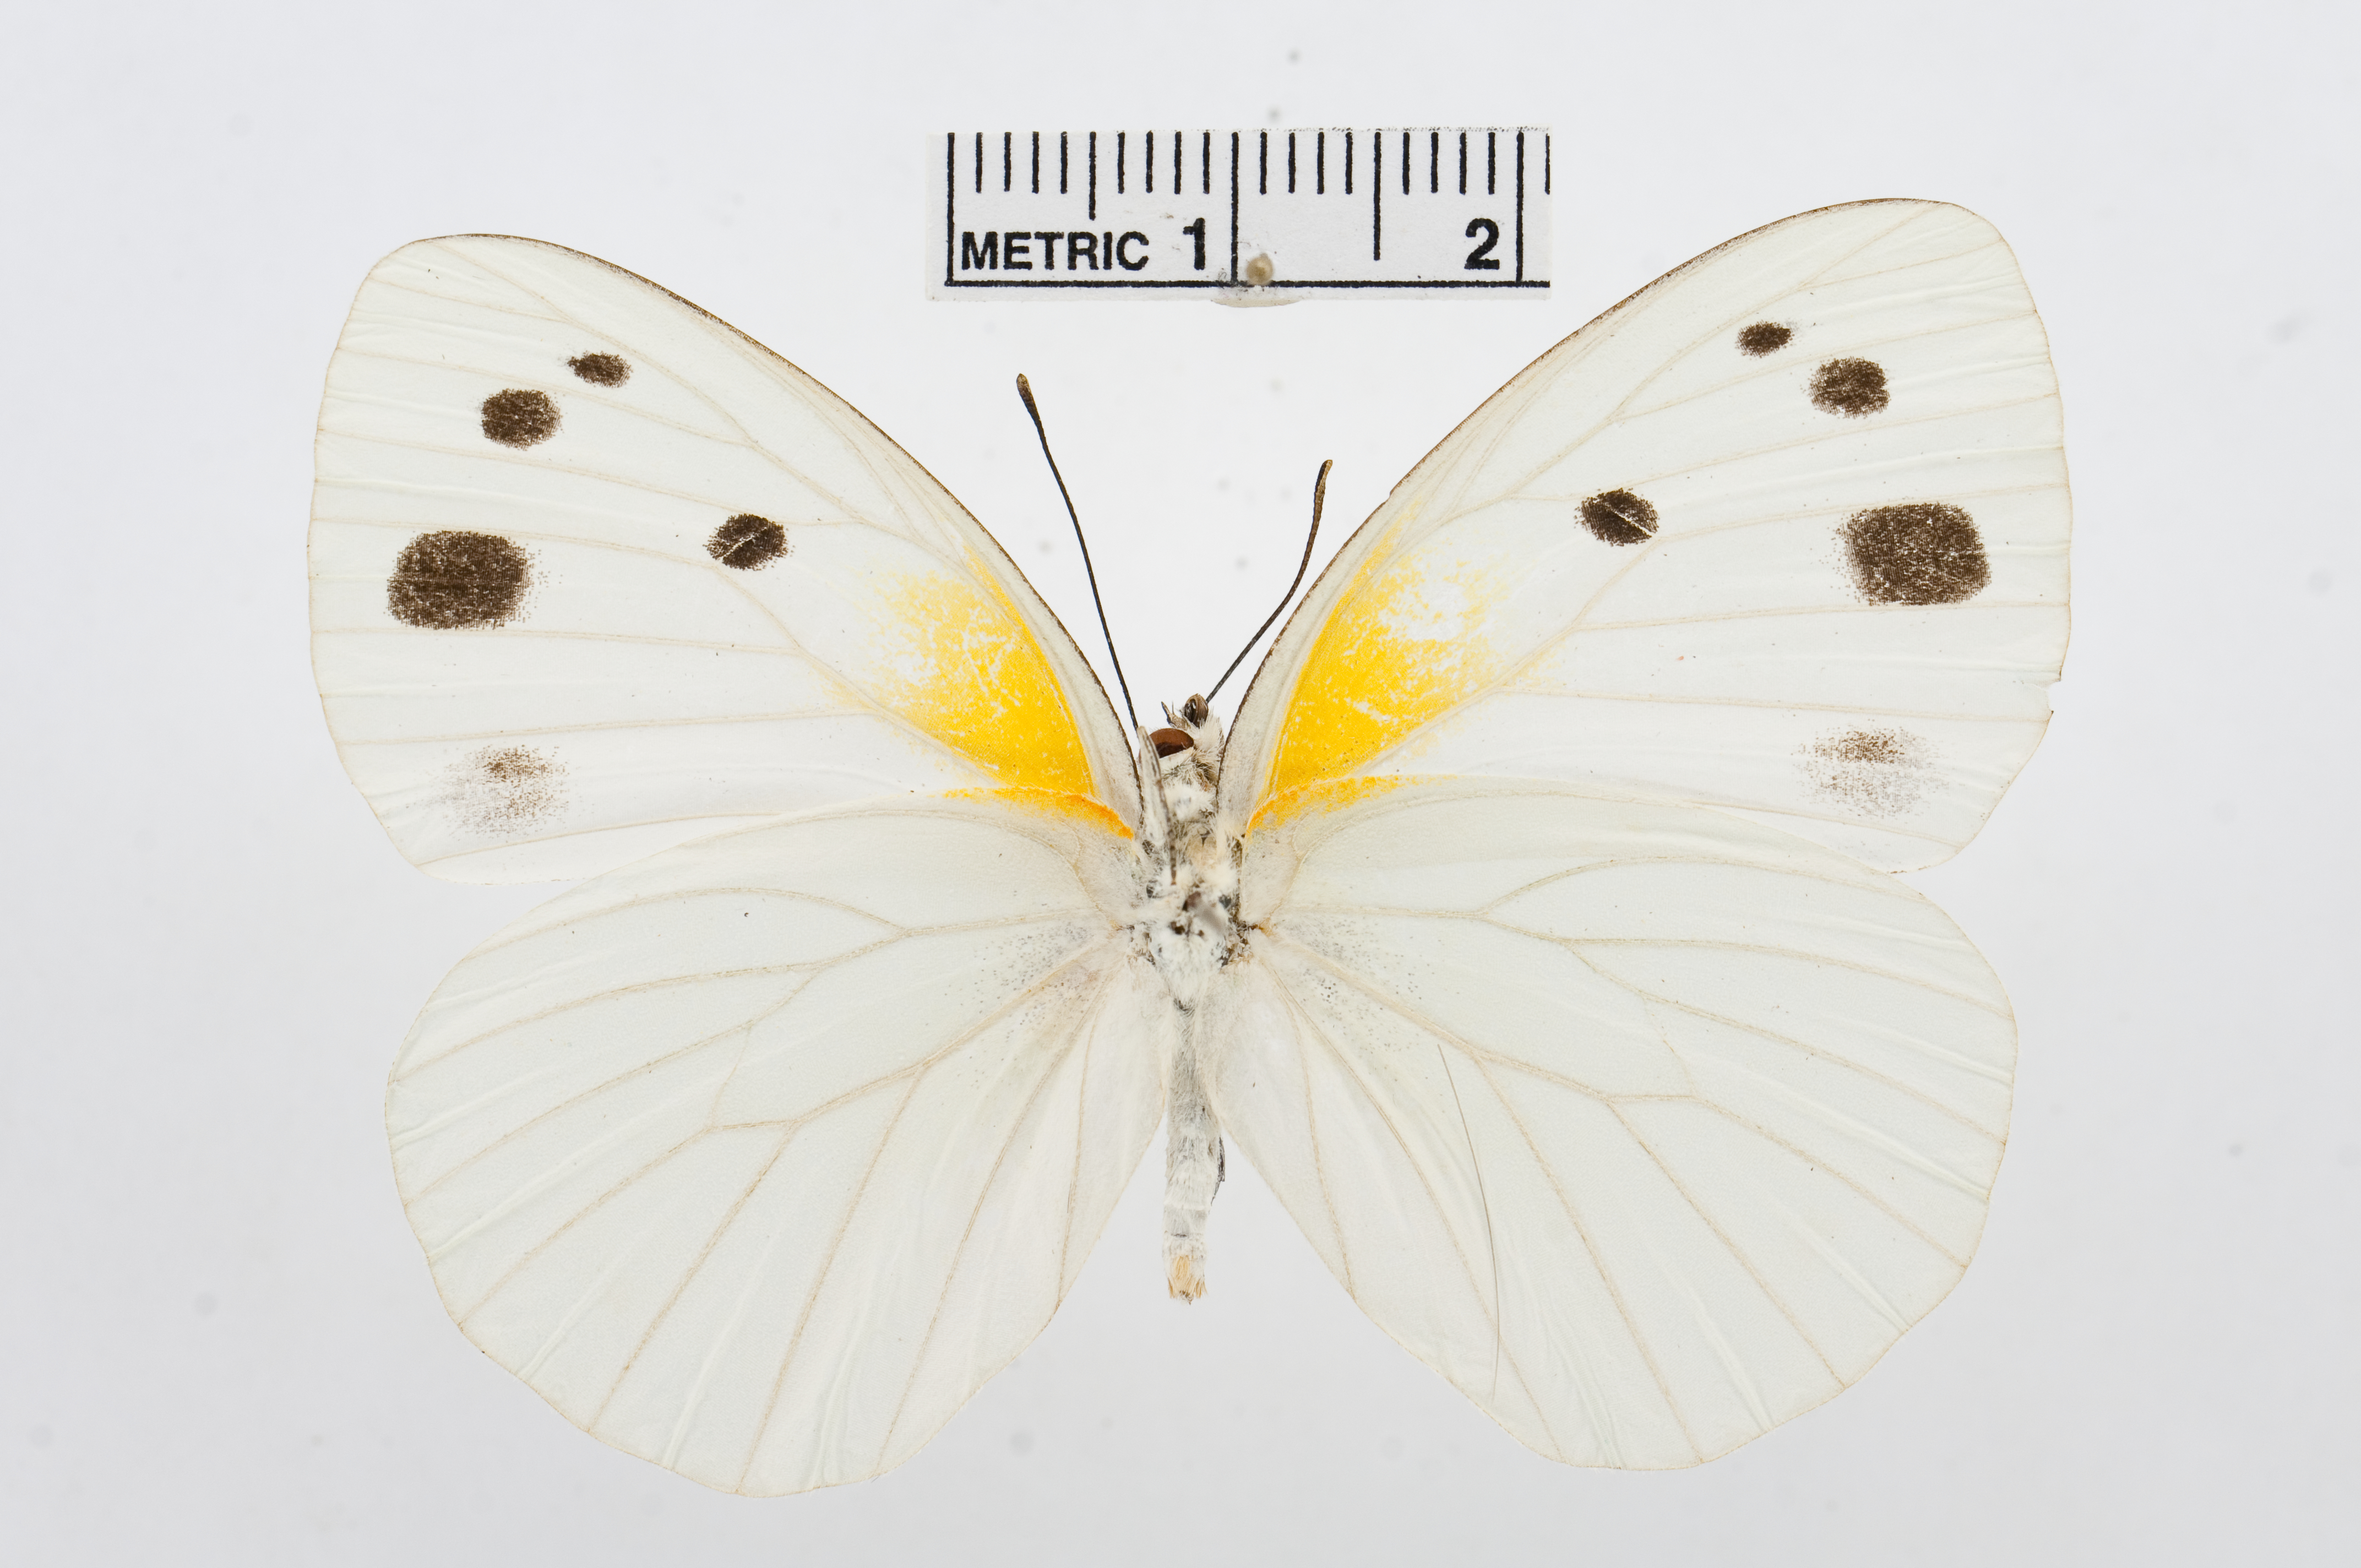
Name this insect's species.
Belenois antsianaka
